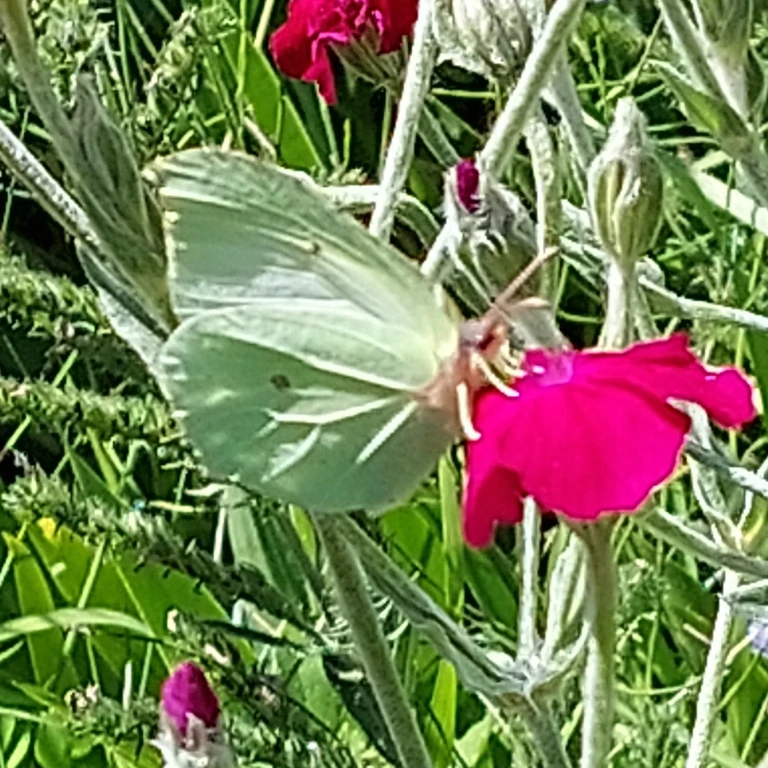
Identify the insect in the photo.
Gonepteryx rhamni
